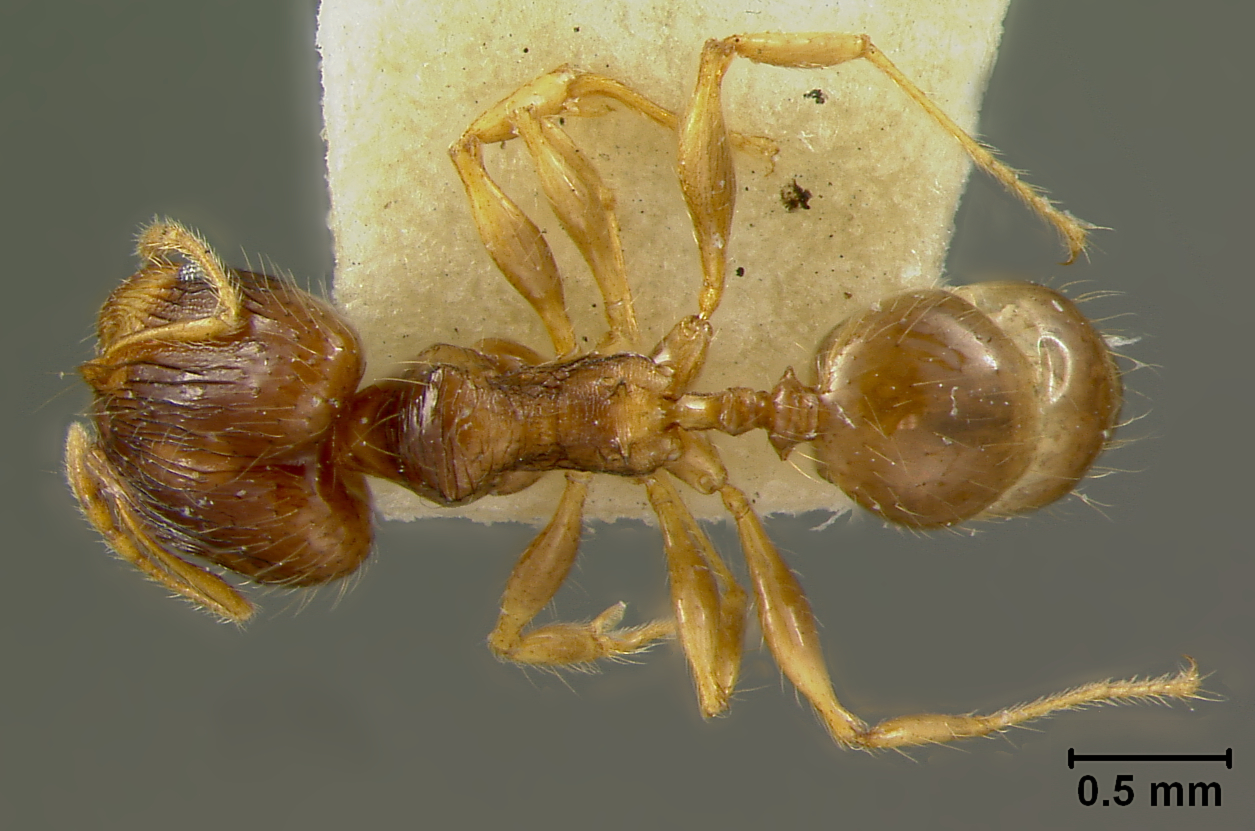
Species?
Pheidole knowlesi
